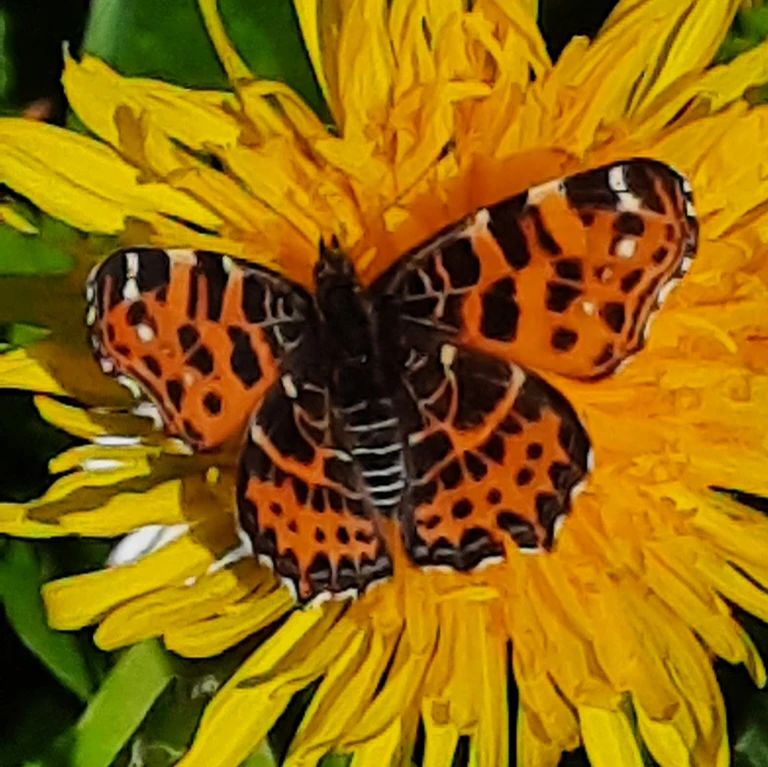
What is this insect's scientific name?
Araschnia levana
